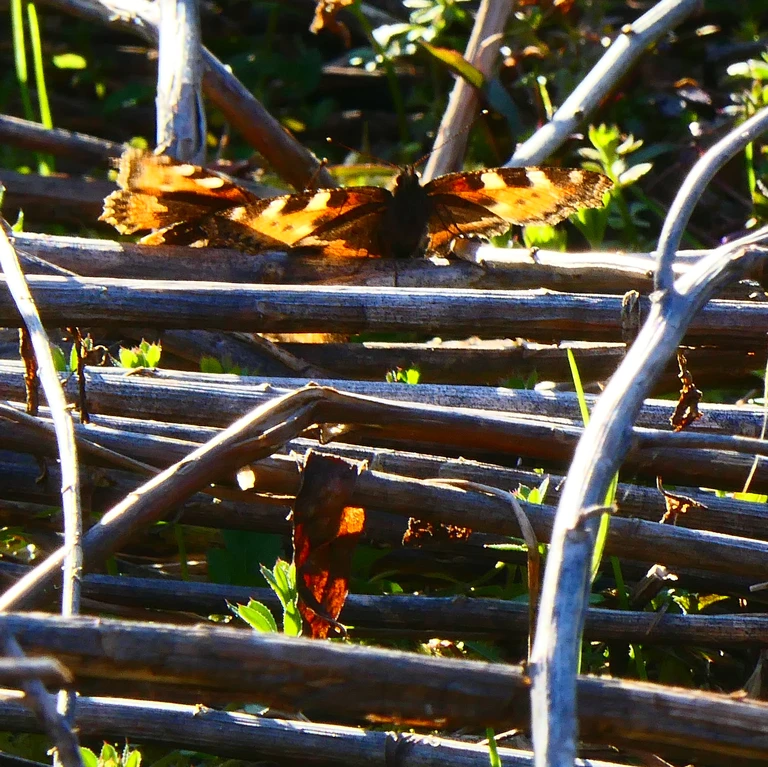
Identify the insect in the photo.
Aglais urticae
